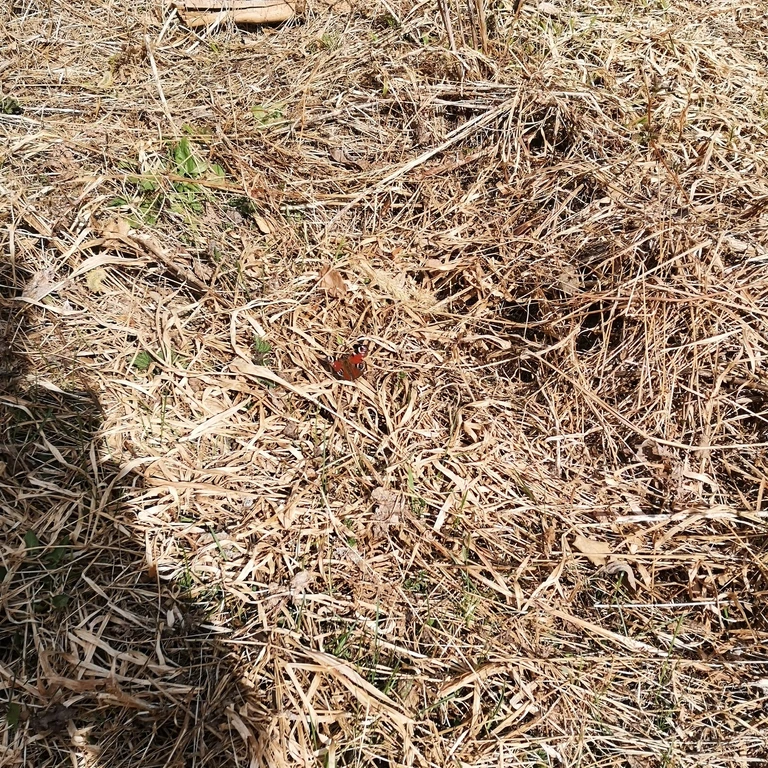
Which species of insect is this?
Aglais io
